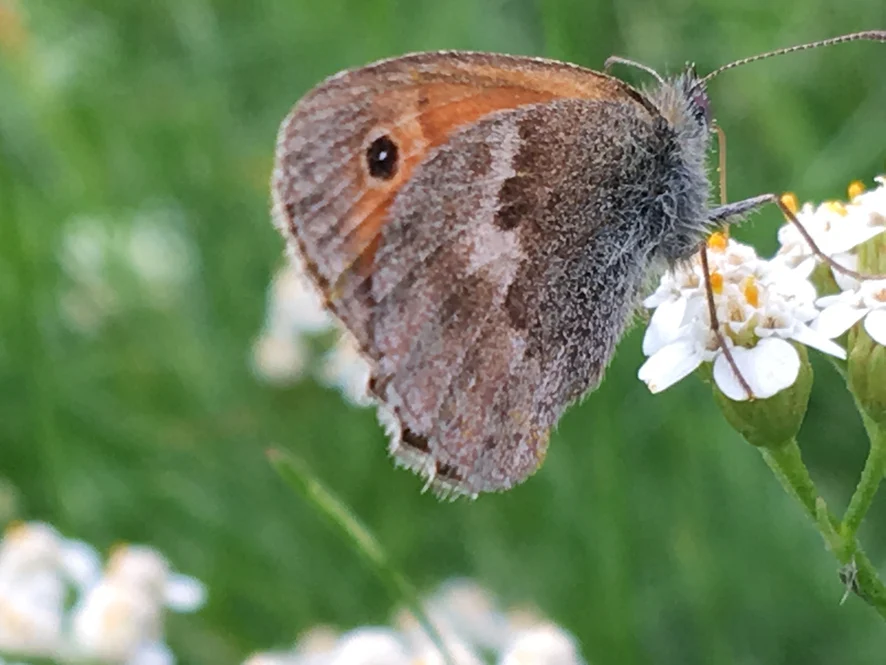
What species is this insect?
Coenonympha pamphilus
